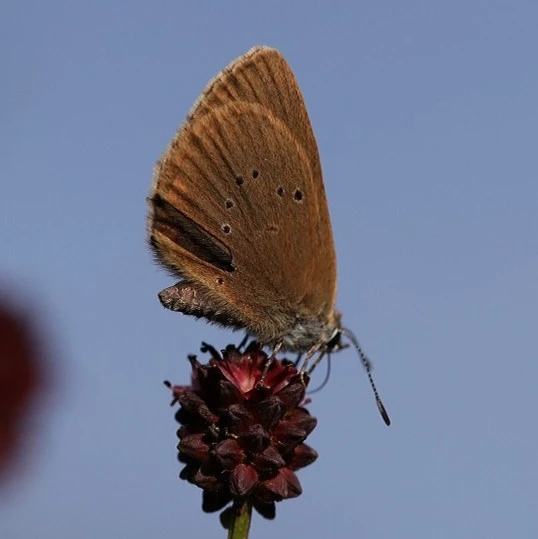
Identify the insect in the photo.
Phengaris nausithous (also Maculinea nausithous)
